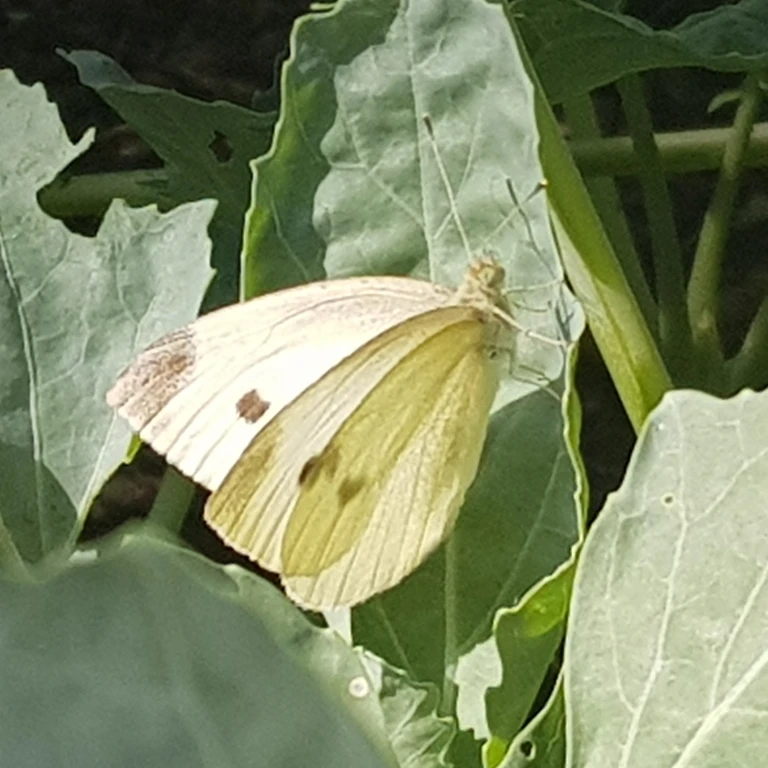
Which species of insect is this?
Pieris rapae
